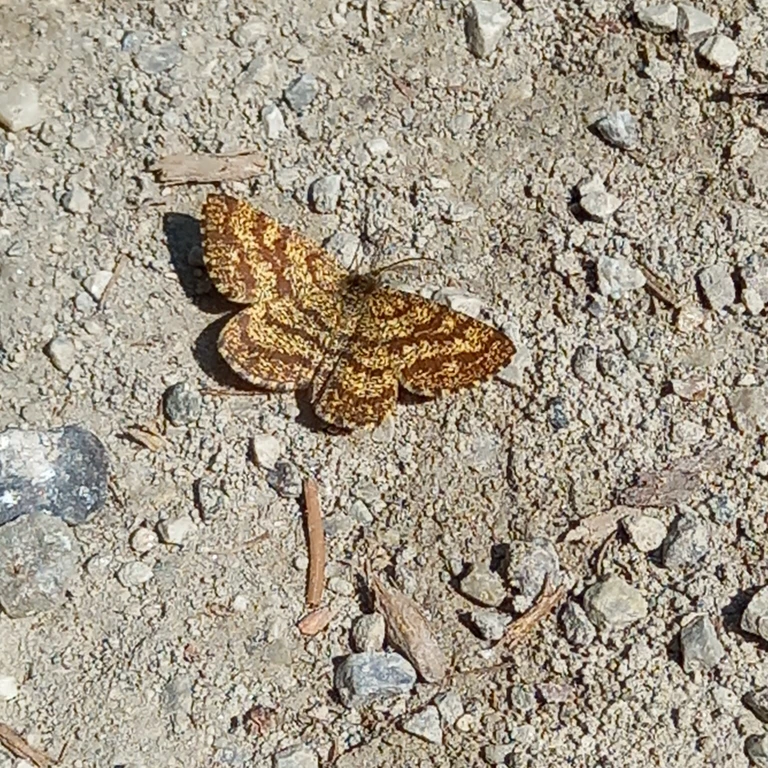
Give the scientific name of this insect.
Ematurga atomaria
